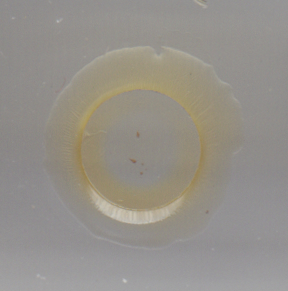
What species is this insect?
Brachysticha fidiae
